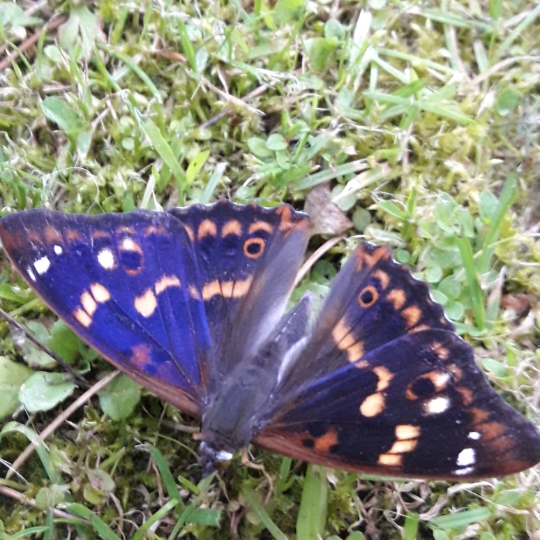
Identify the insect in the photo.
Apatura ilia
